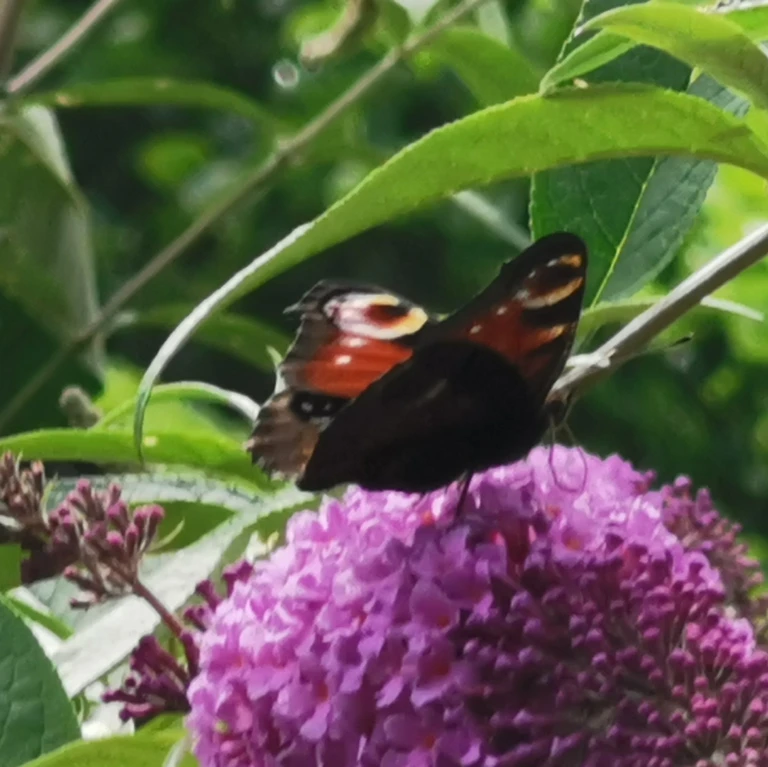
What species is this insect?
Aglais io
